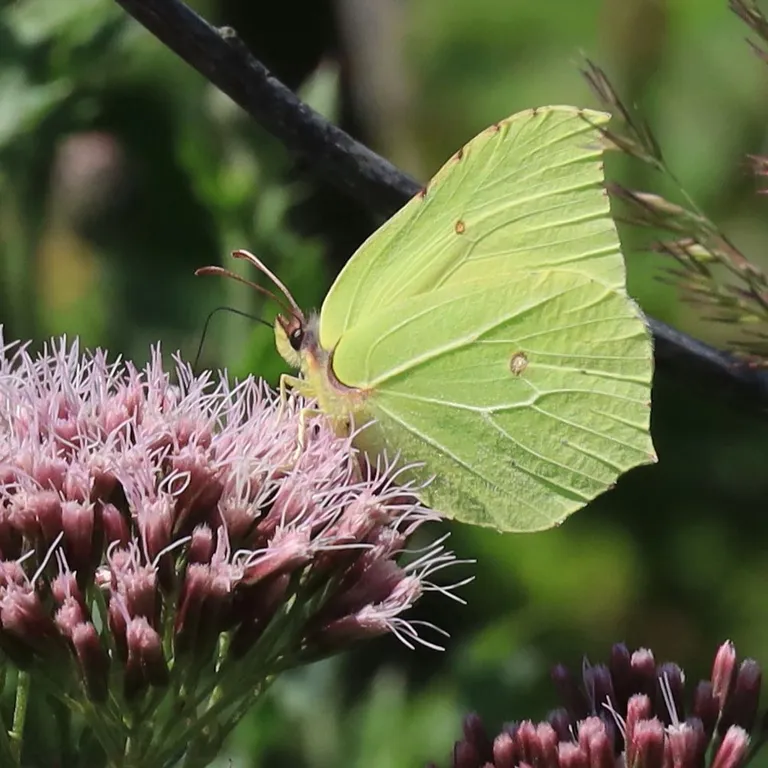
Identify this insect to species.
Gonepteryx rhamni
